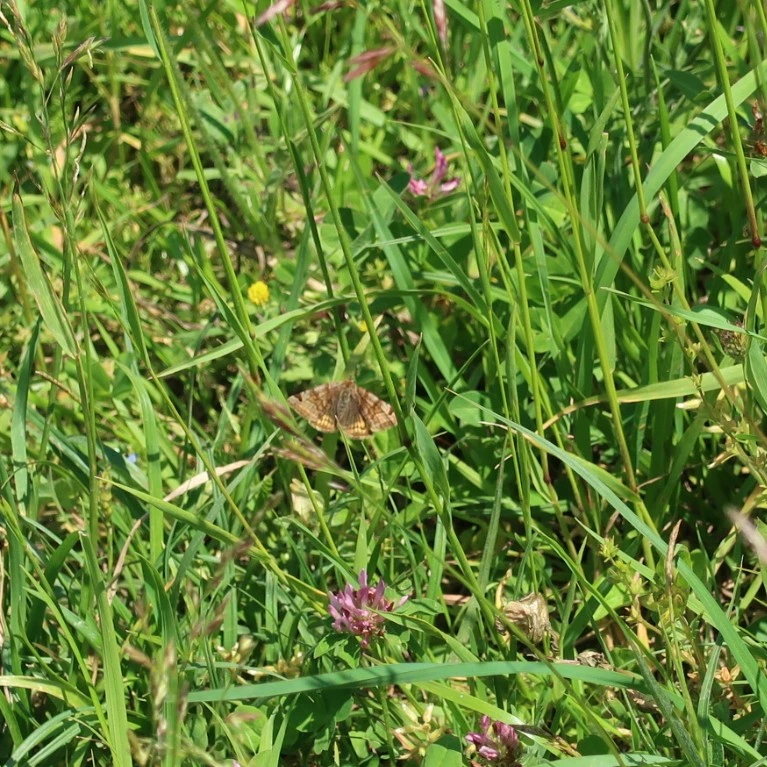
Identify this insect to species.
Euclidia glyphica
